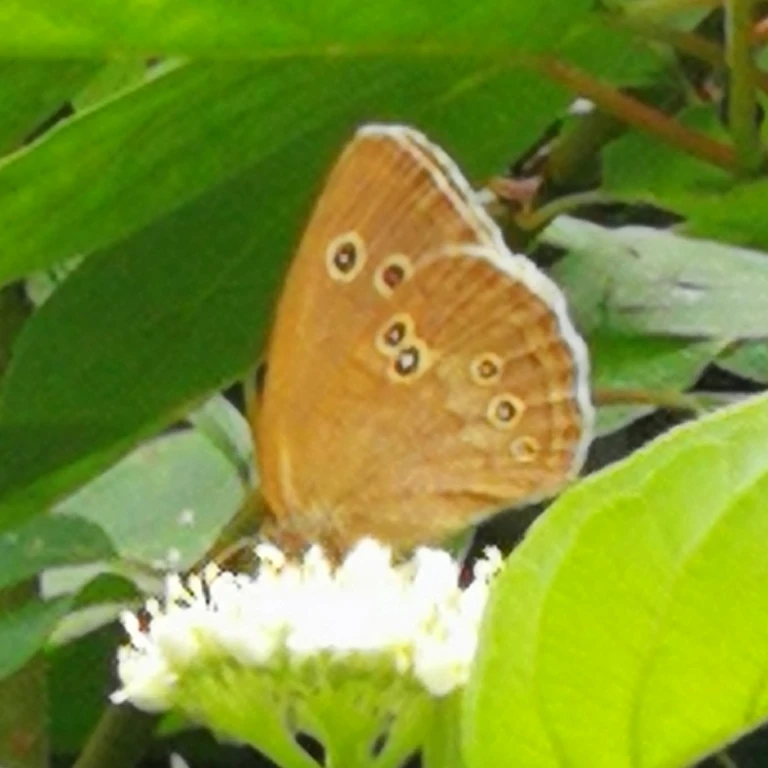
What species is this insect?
Aphantopus hyperantus
